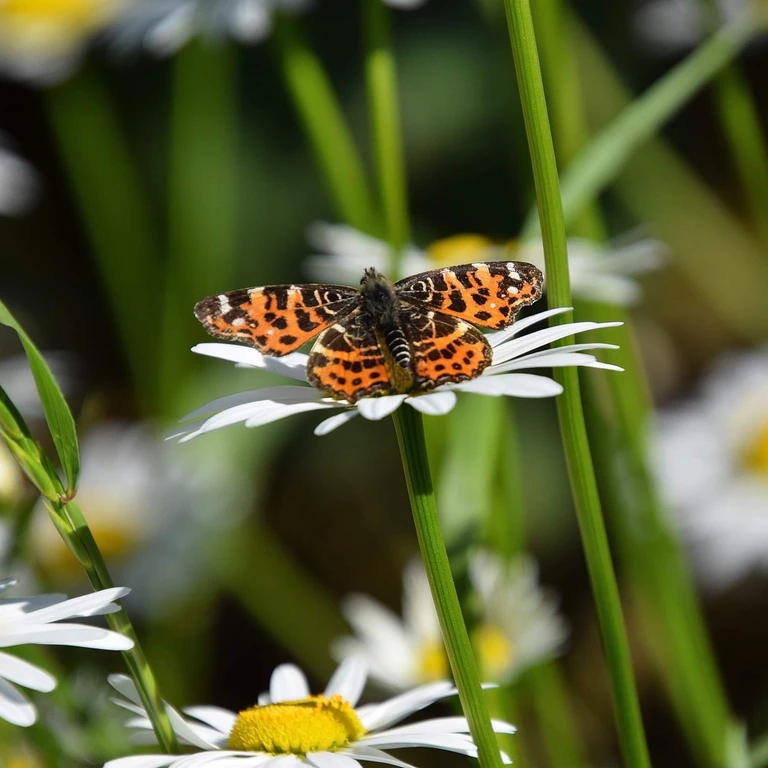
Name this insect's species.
Araschnia levana
